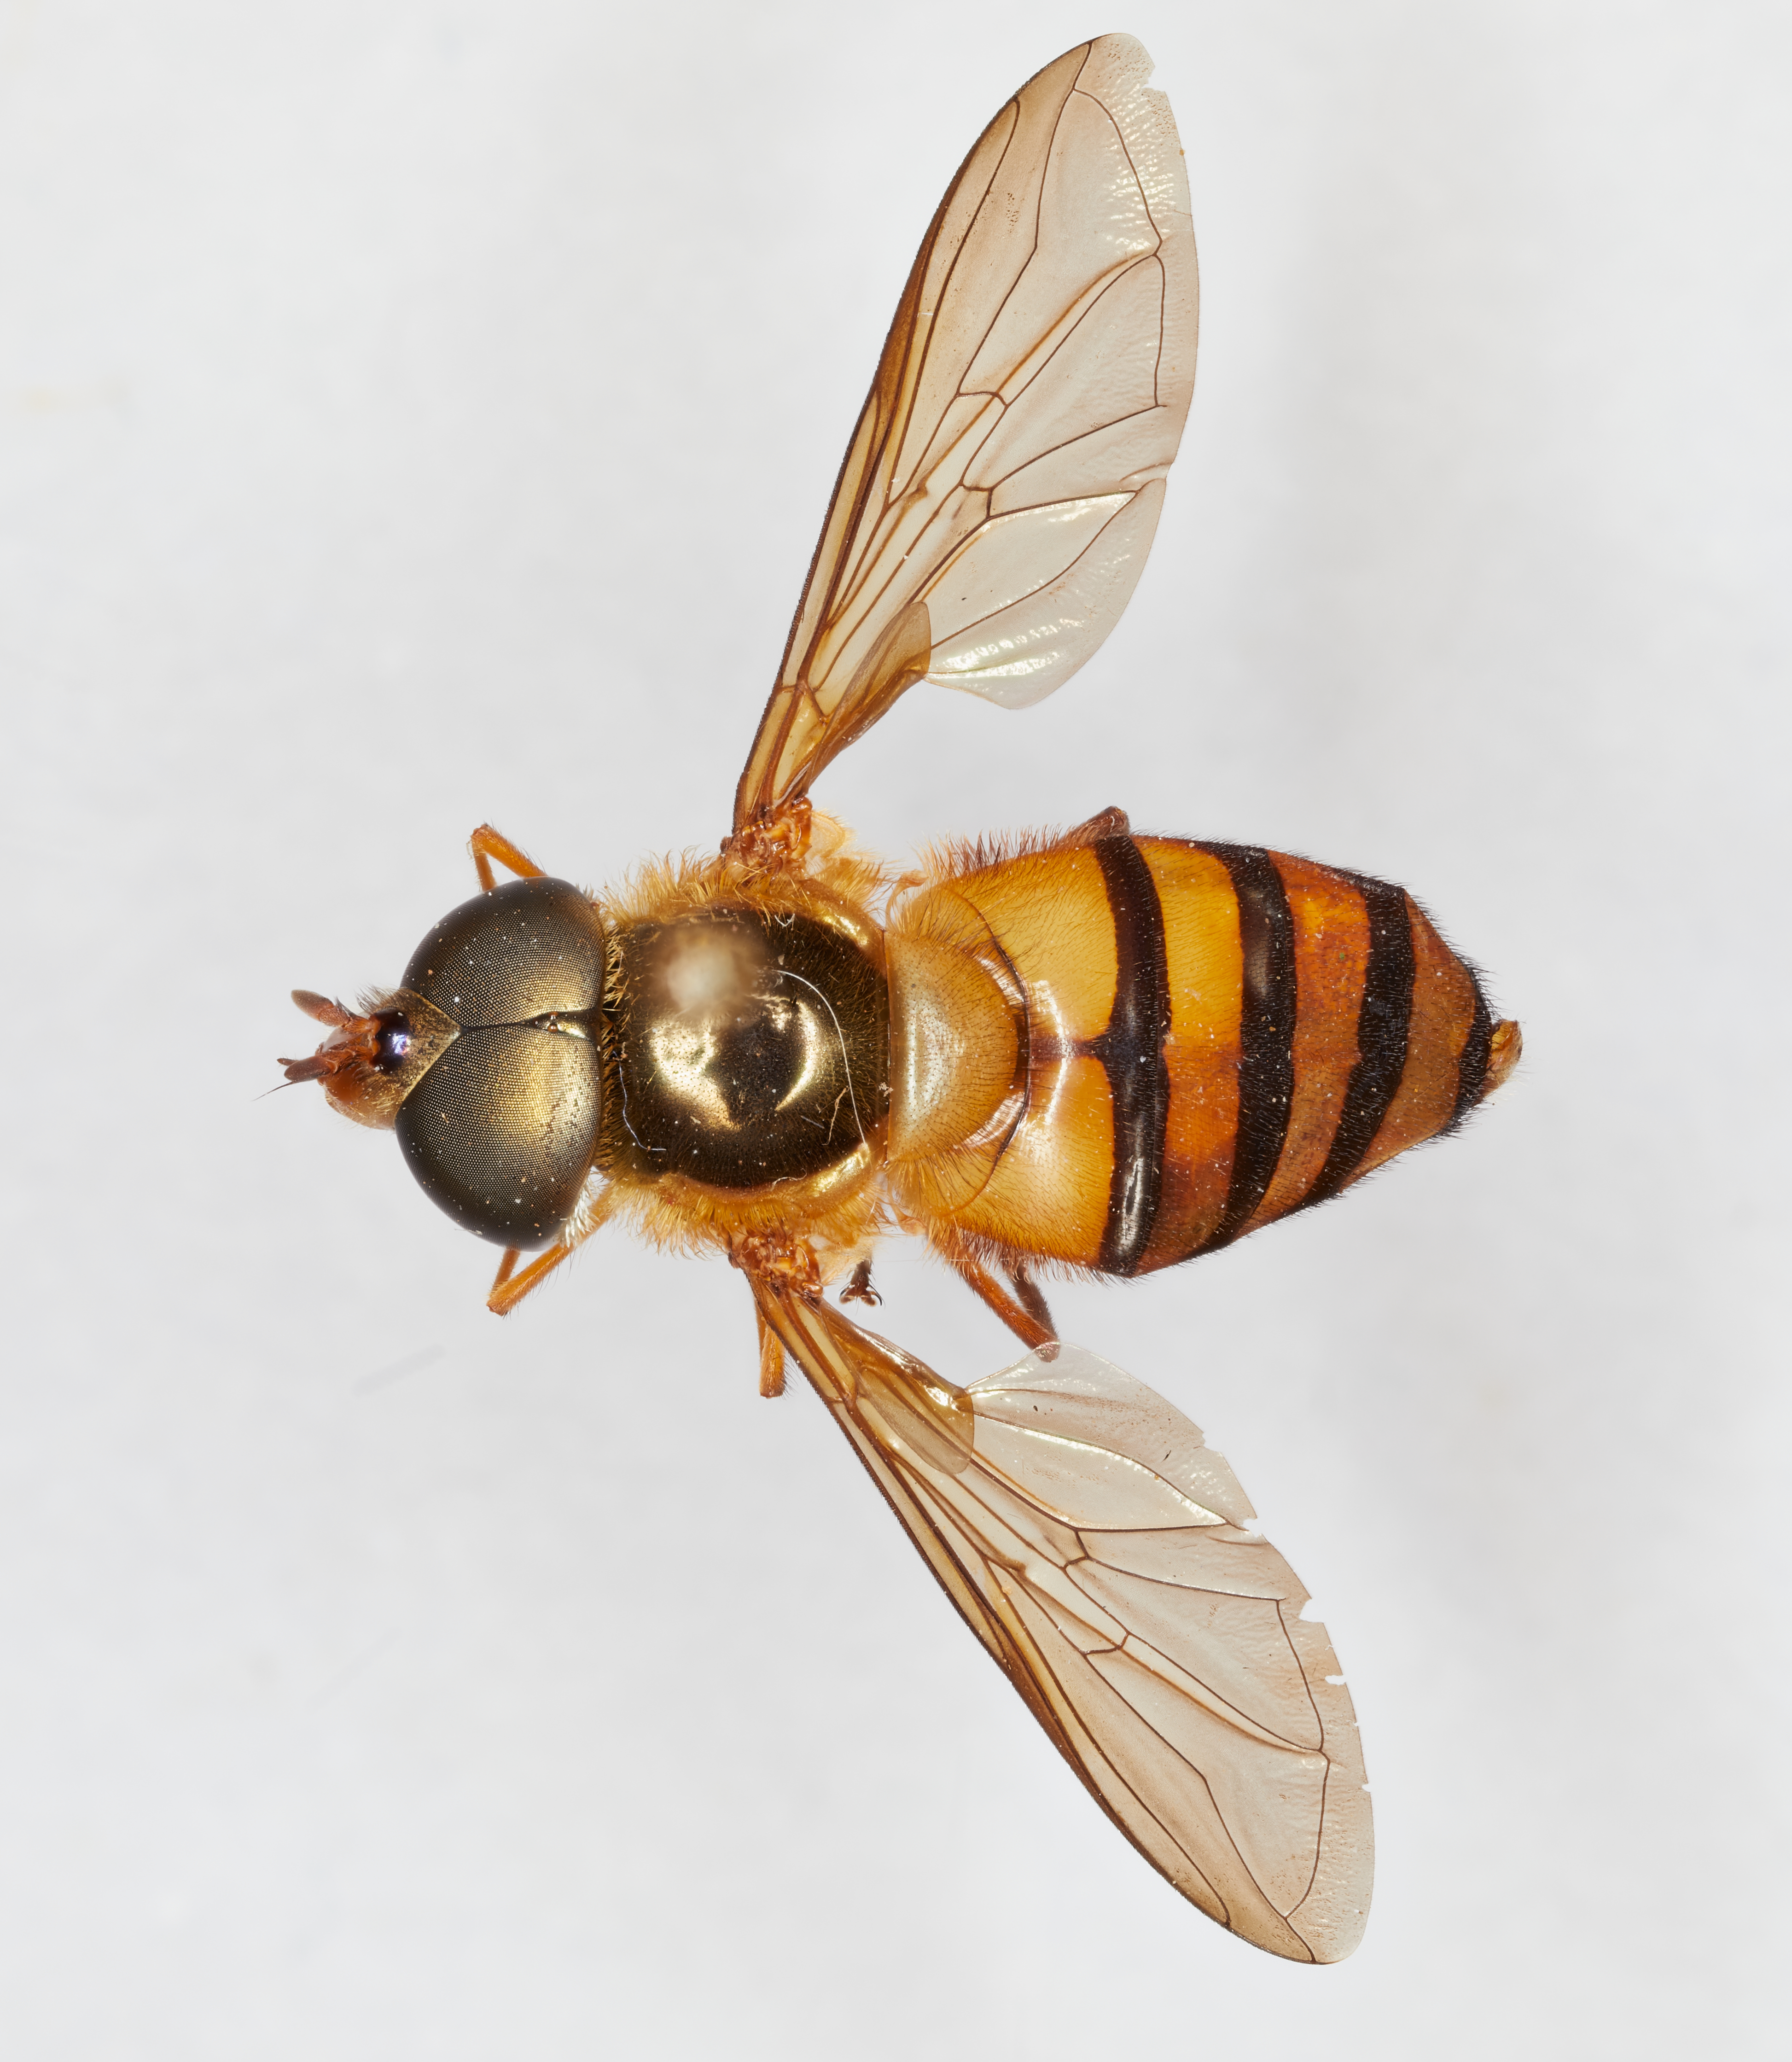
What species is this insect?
Asarkina ayyari
